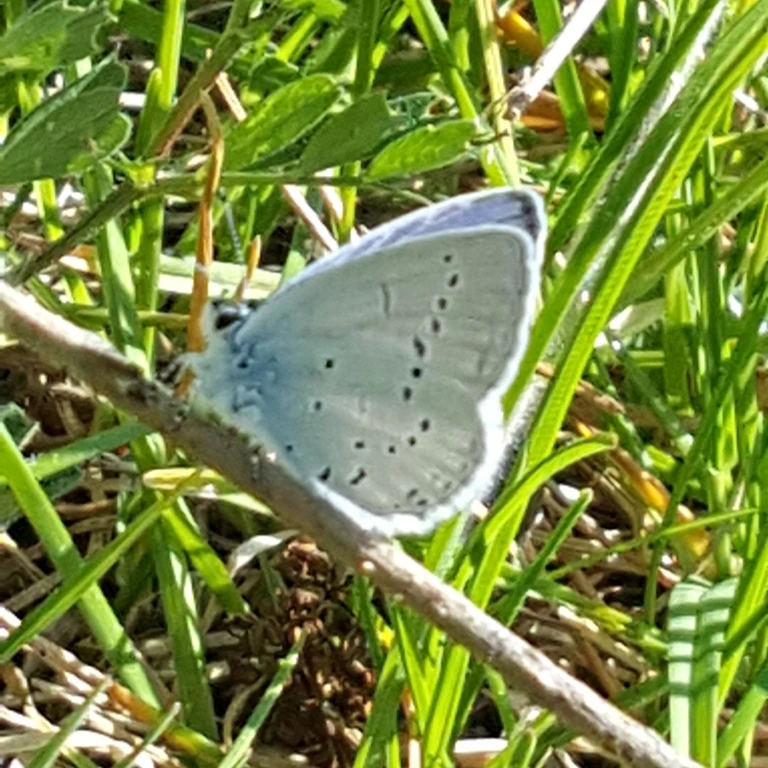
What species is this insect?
Cupido decolorata (also Elkalyce decolorata)
